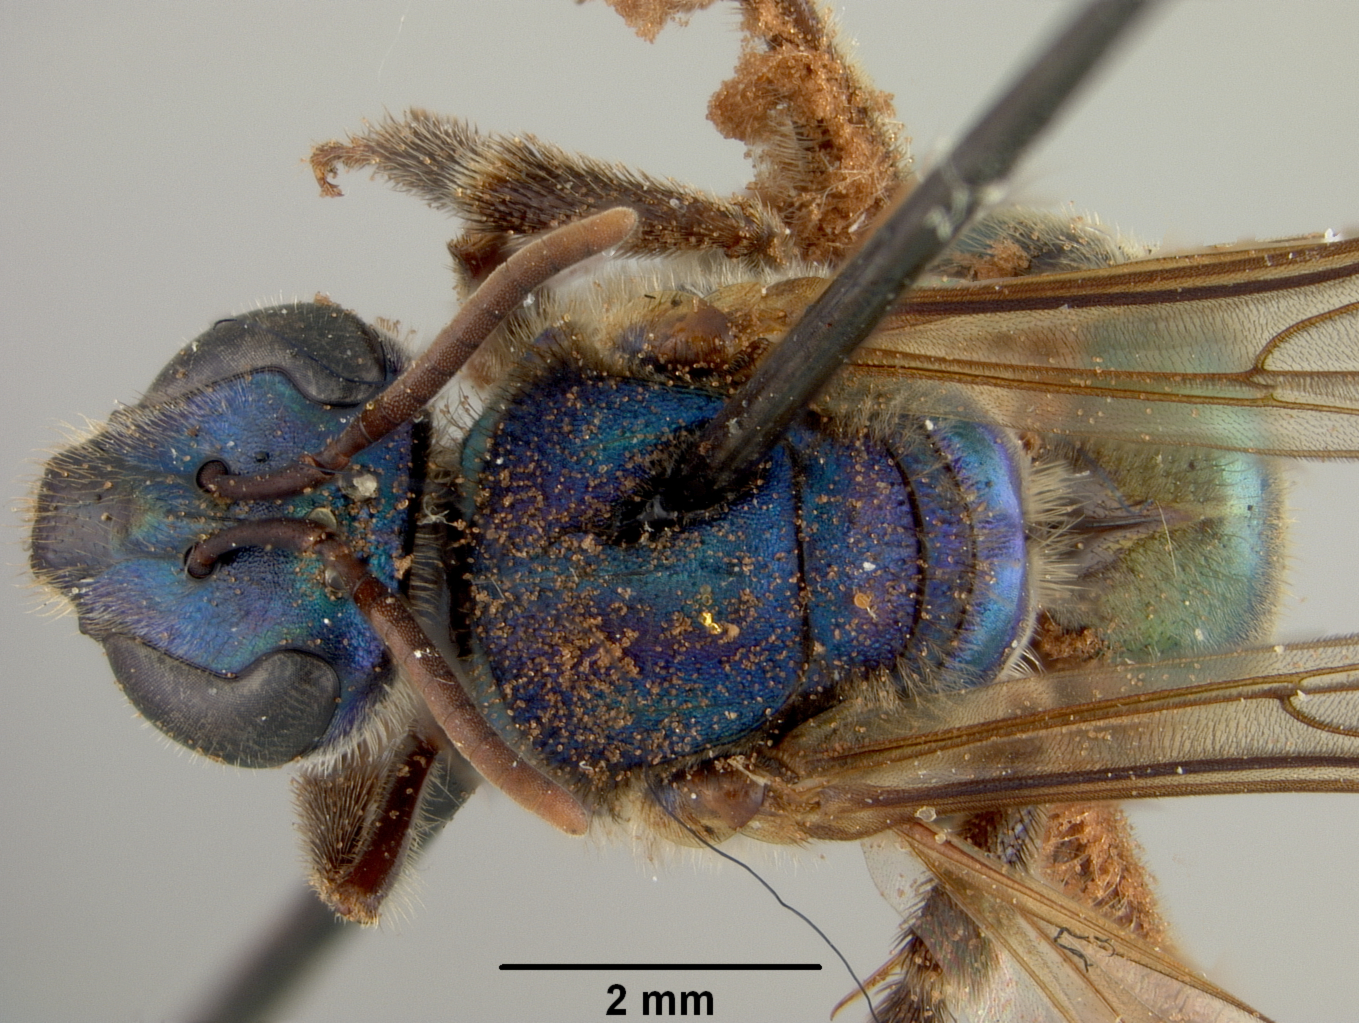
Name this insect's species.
Augochlora cassiae
